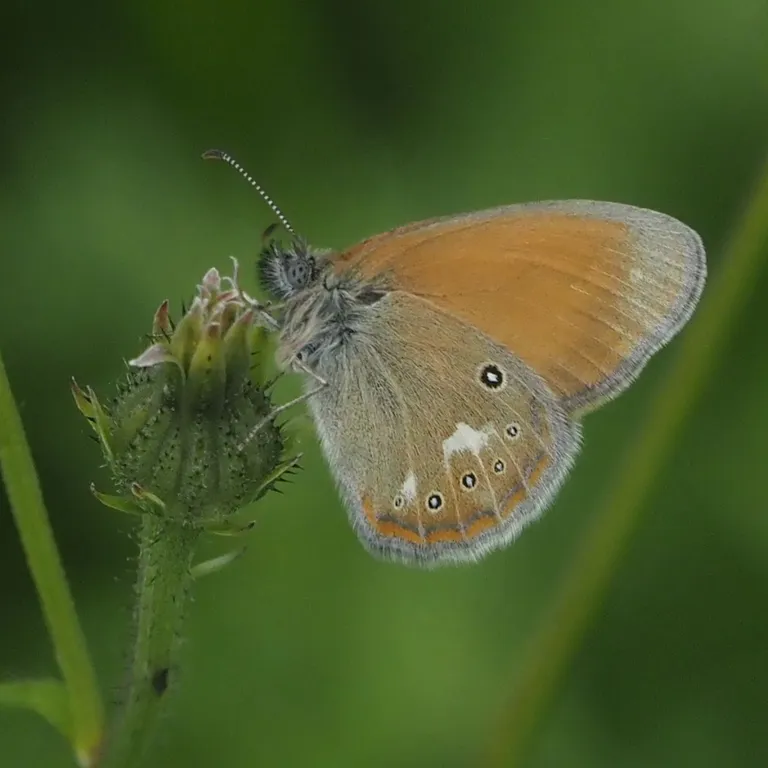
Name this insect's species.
Coenonympha glycerion (also Coenonympha iphis)
